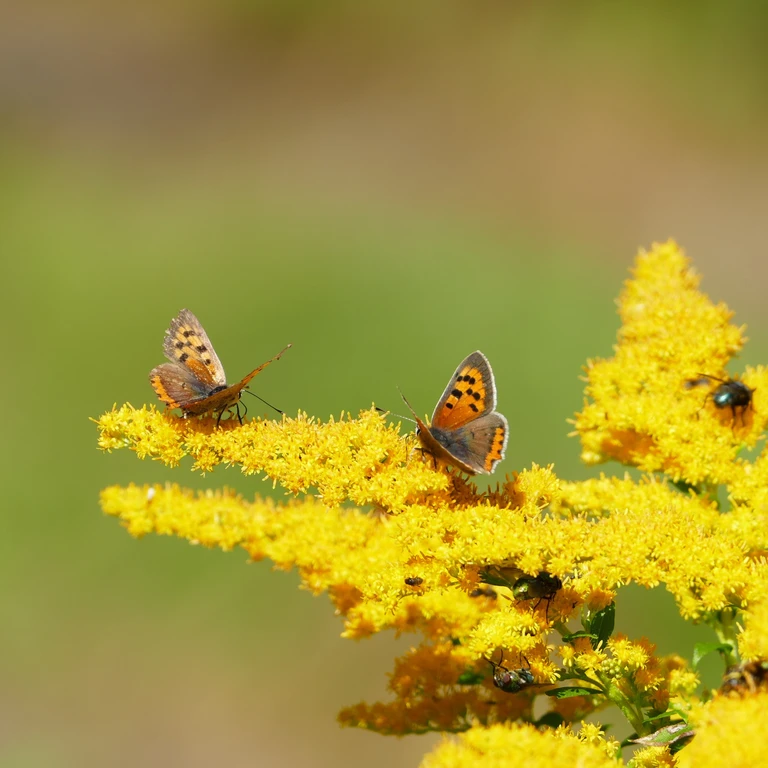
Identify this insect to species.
Lycaena phlaeas
